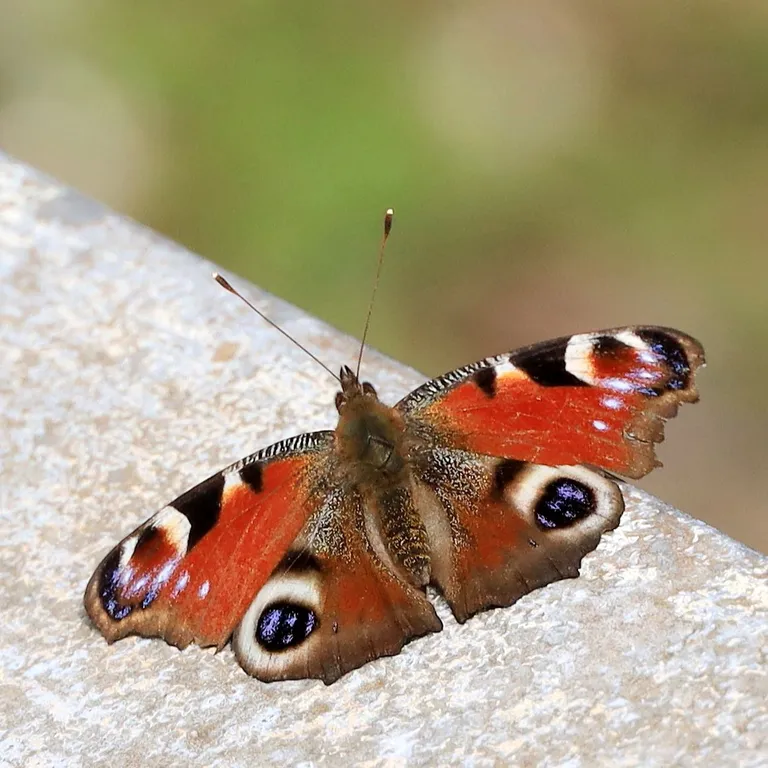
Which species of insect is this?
Aglais io
